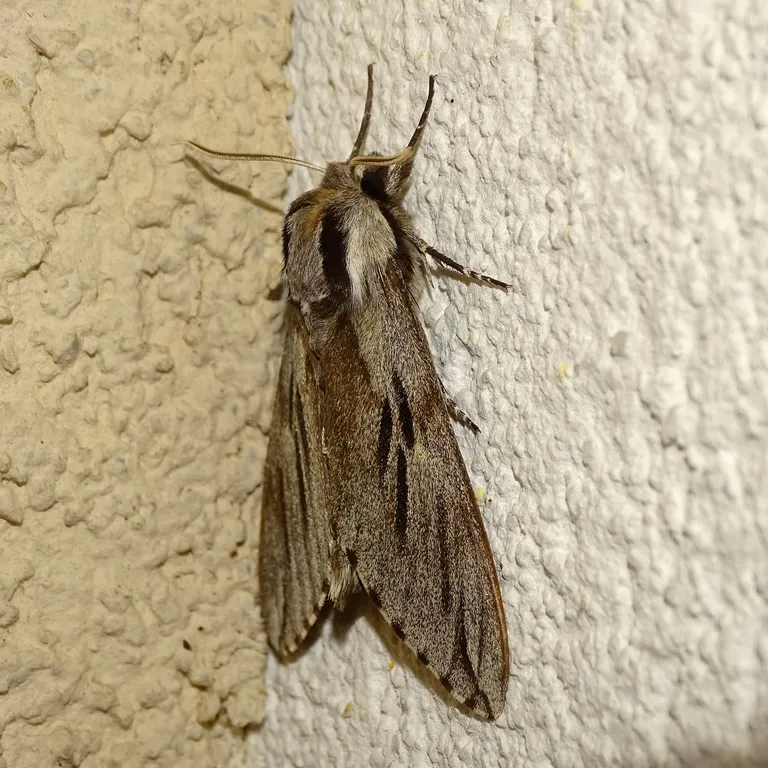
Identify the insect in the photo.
Sphinx pinastri
